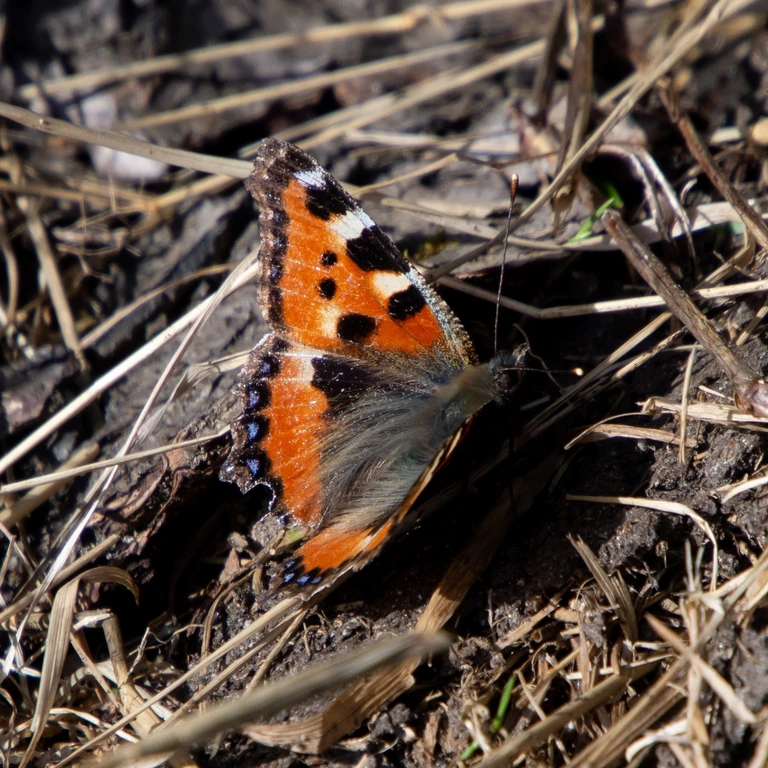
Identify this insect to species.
Aglais urticae
